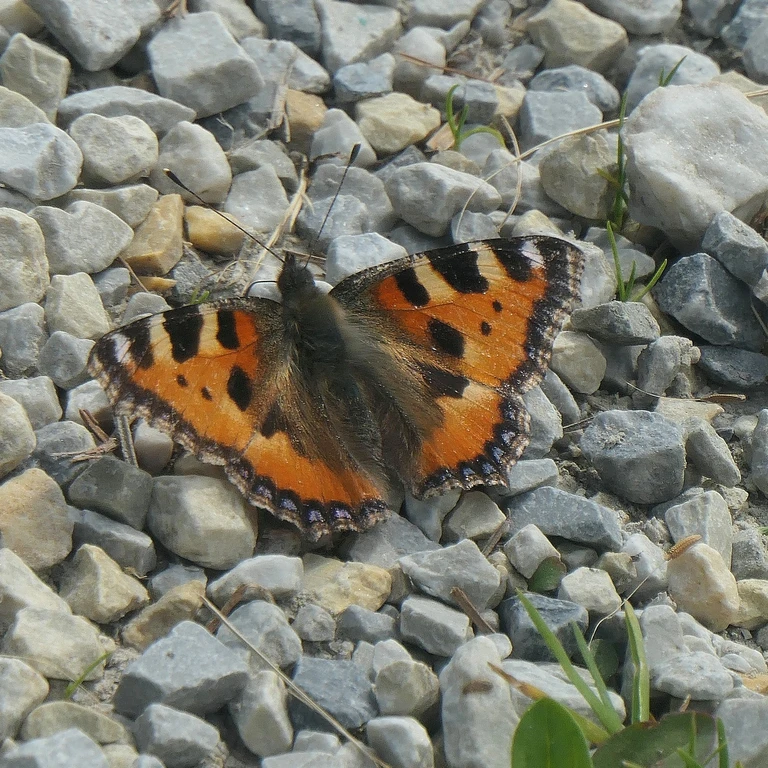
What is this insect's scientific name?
Aglais urticae
